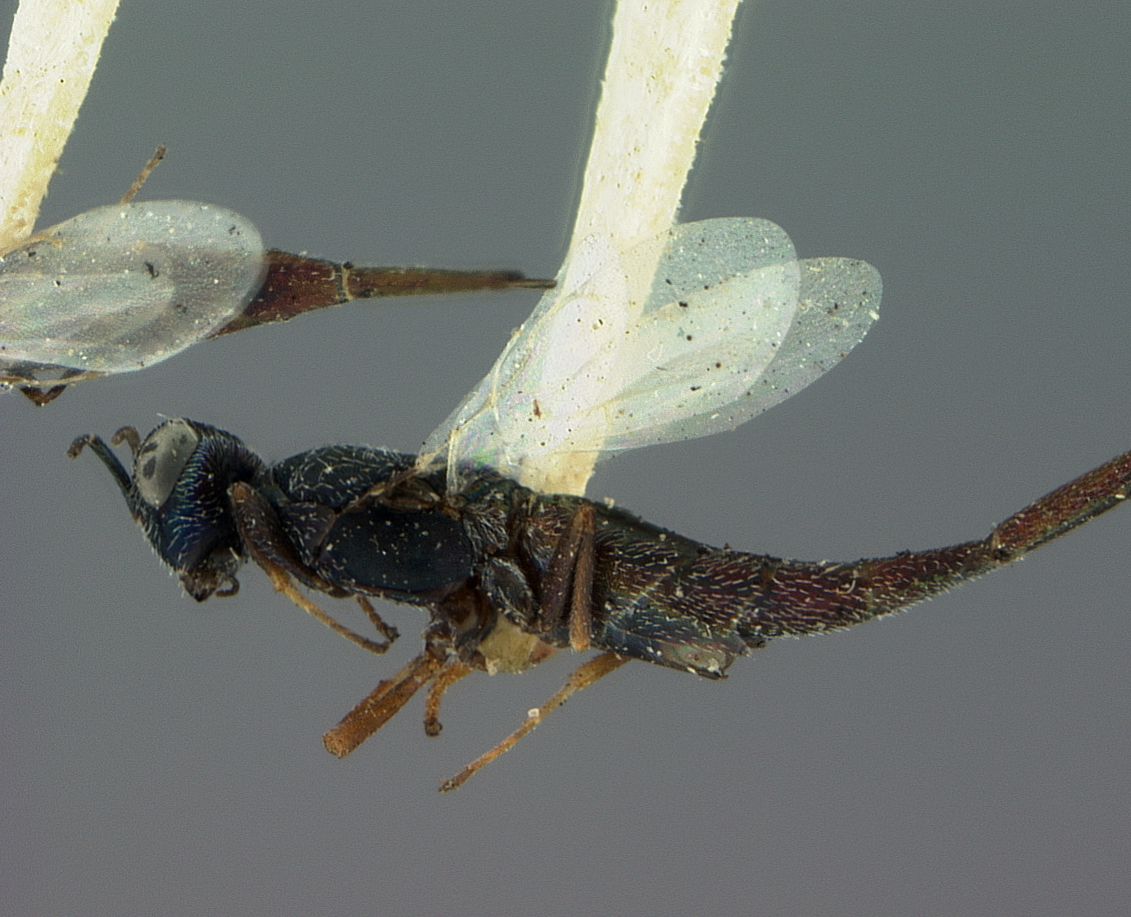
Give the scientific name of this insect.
Ratzebemia hubbardii
